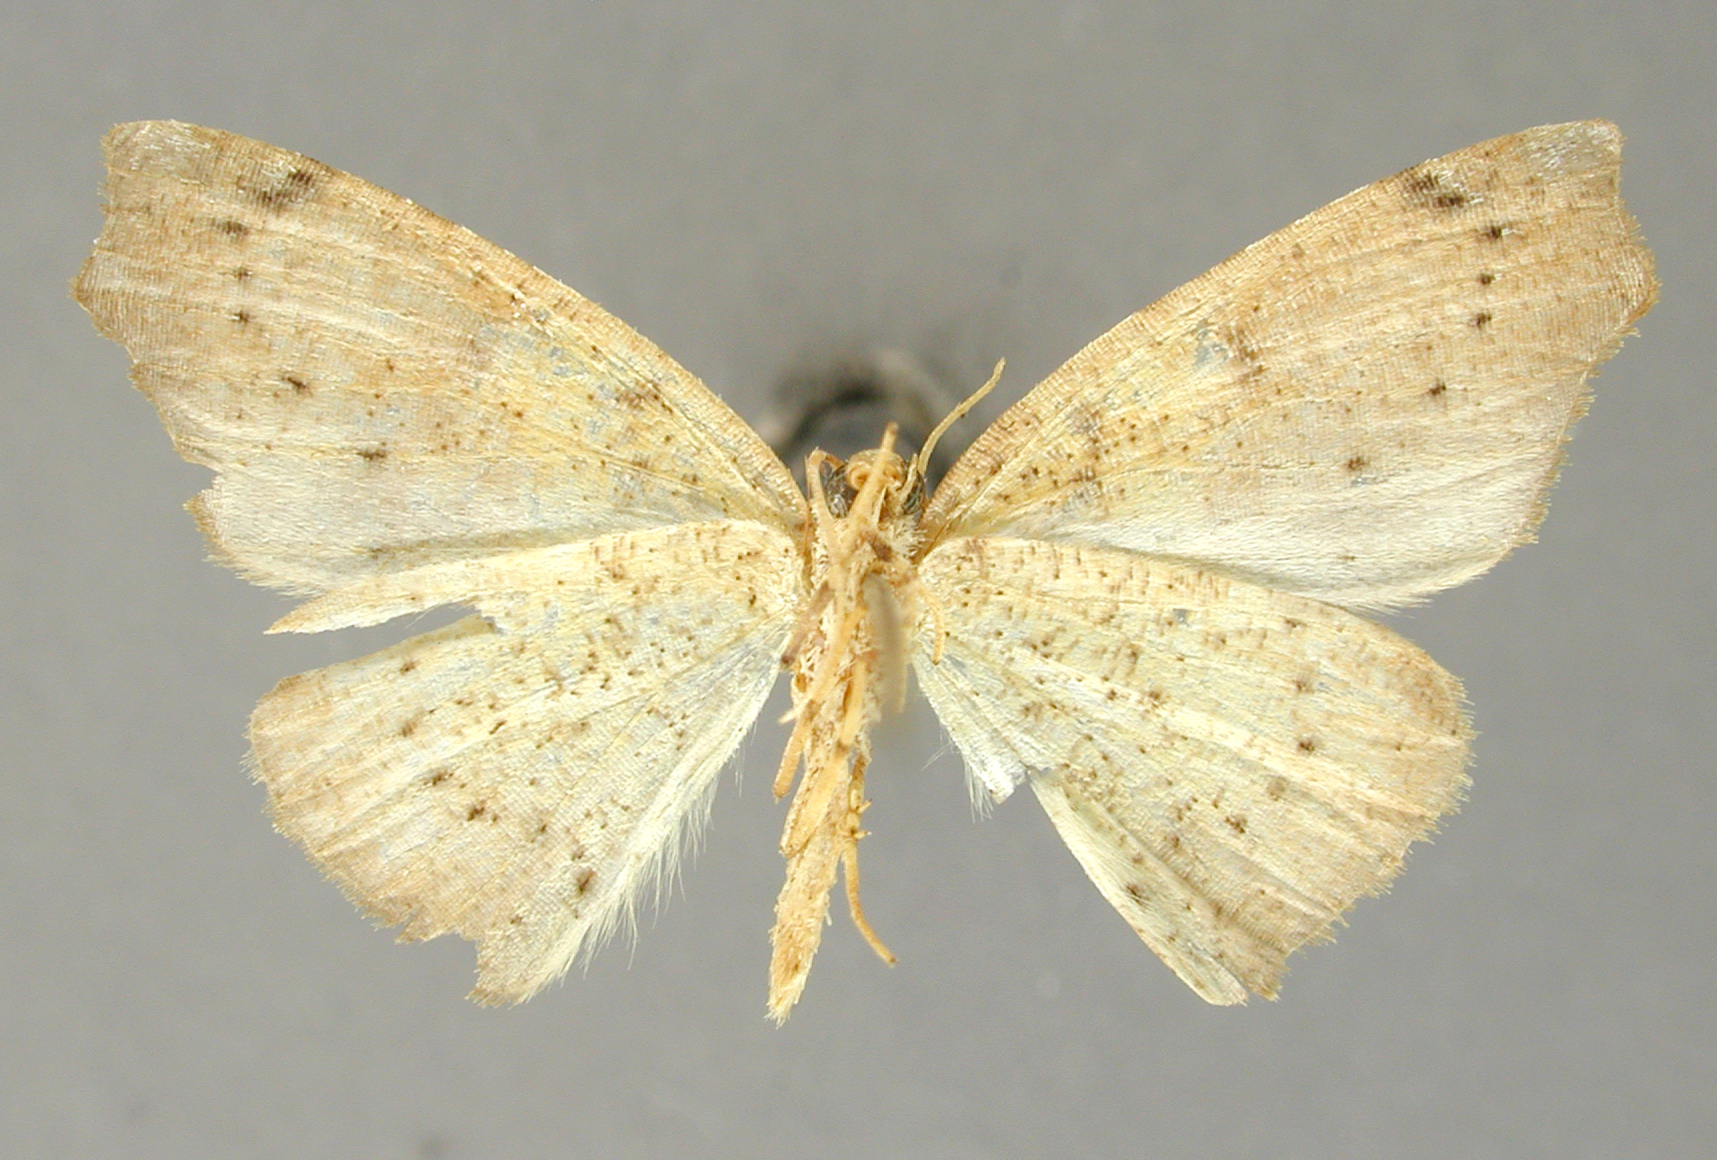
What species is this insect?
Mychonia fleximargo
